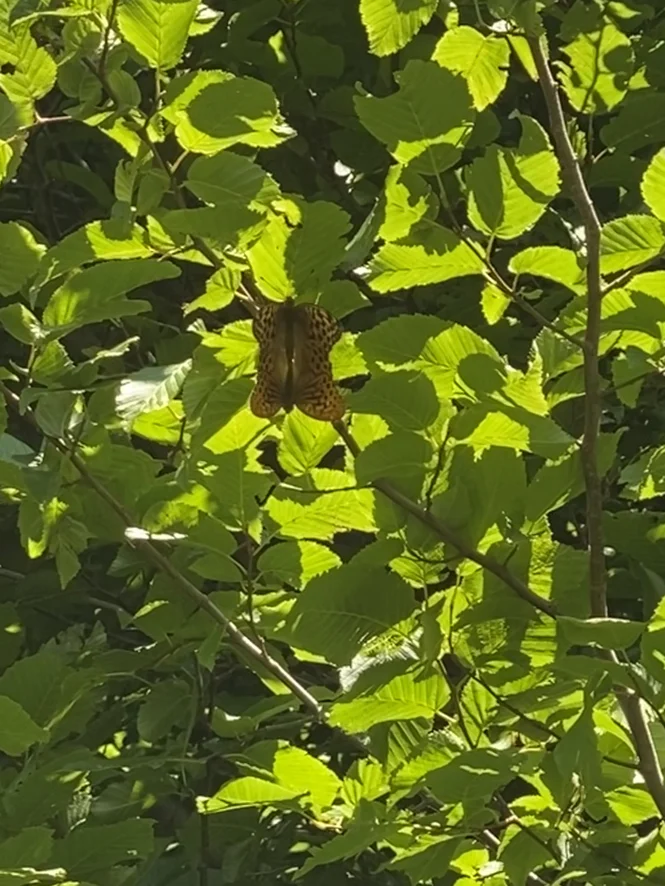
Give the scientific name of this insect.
Argynnis paphia
